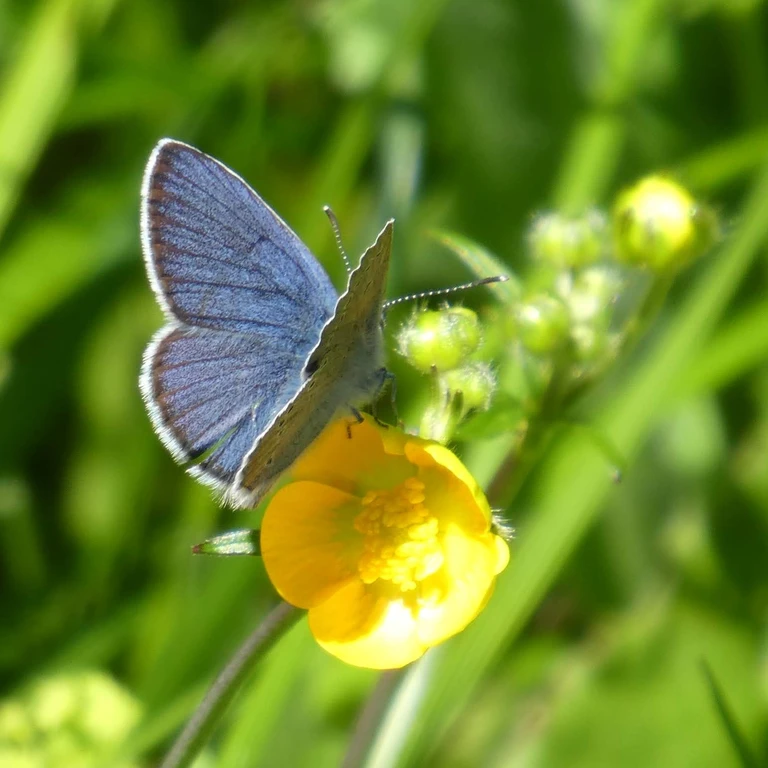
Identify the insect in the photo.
Cyaniris semiargus
